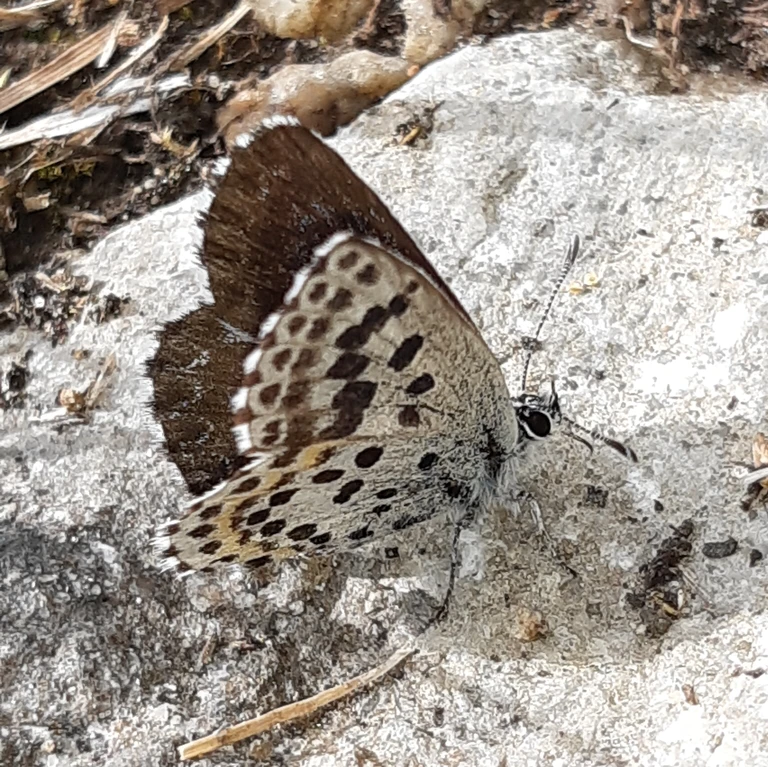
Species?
Scolitantides orion
